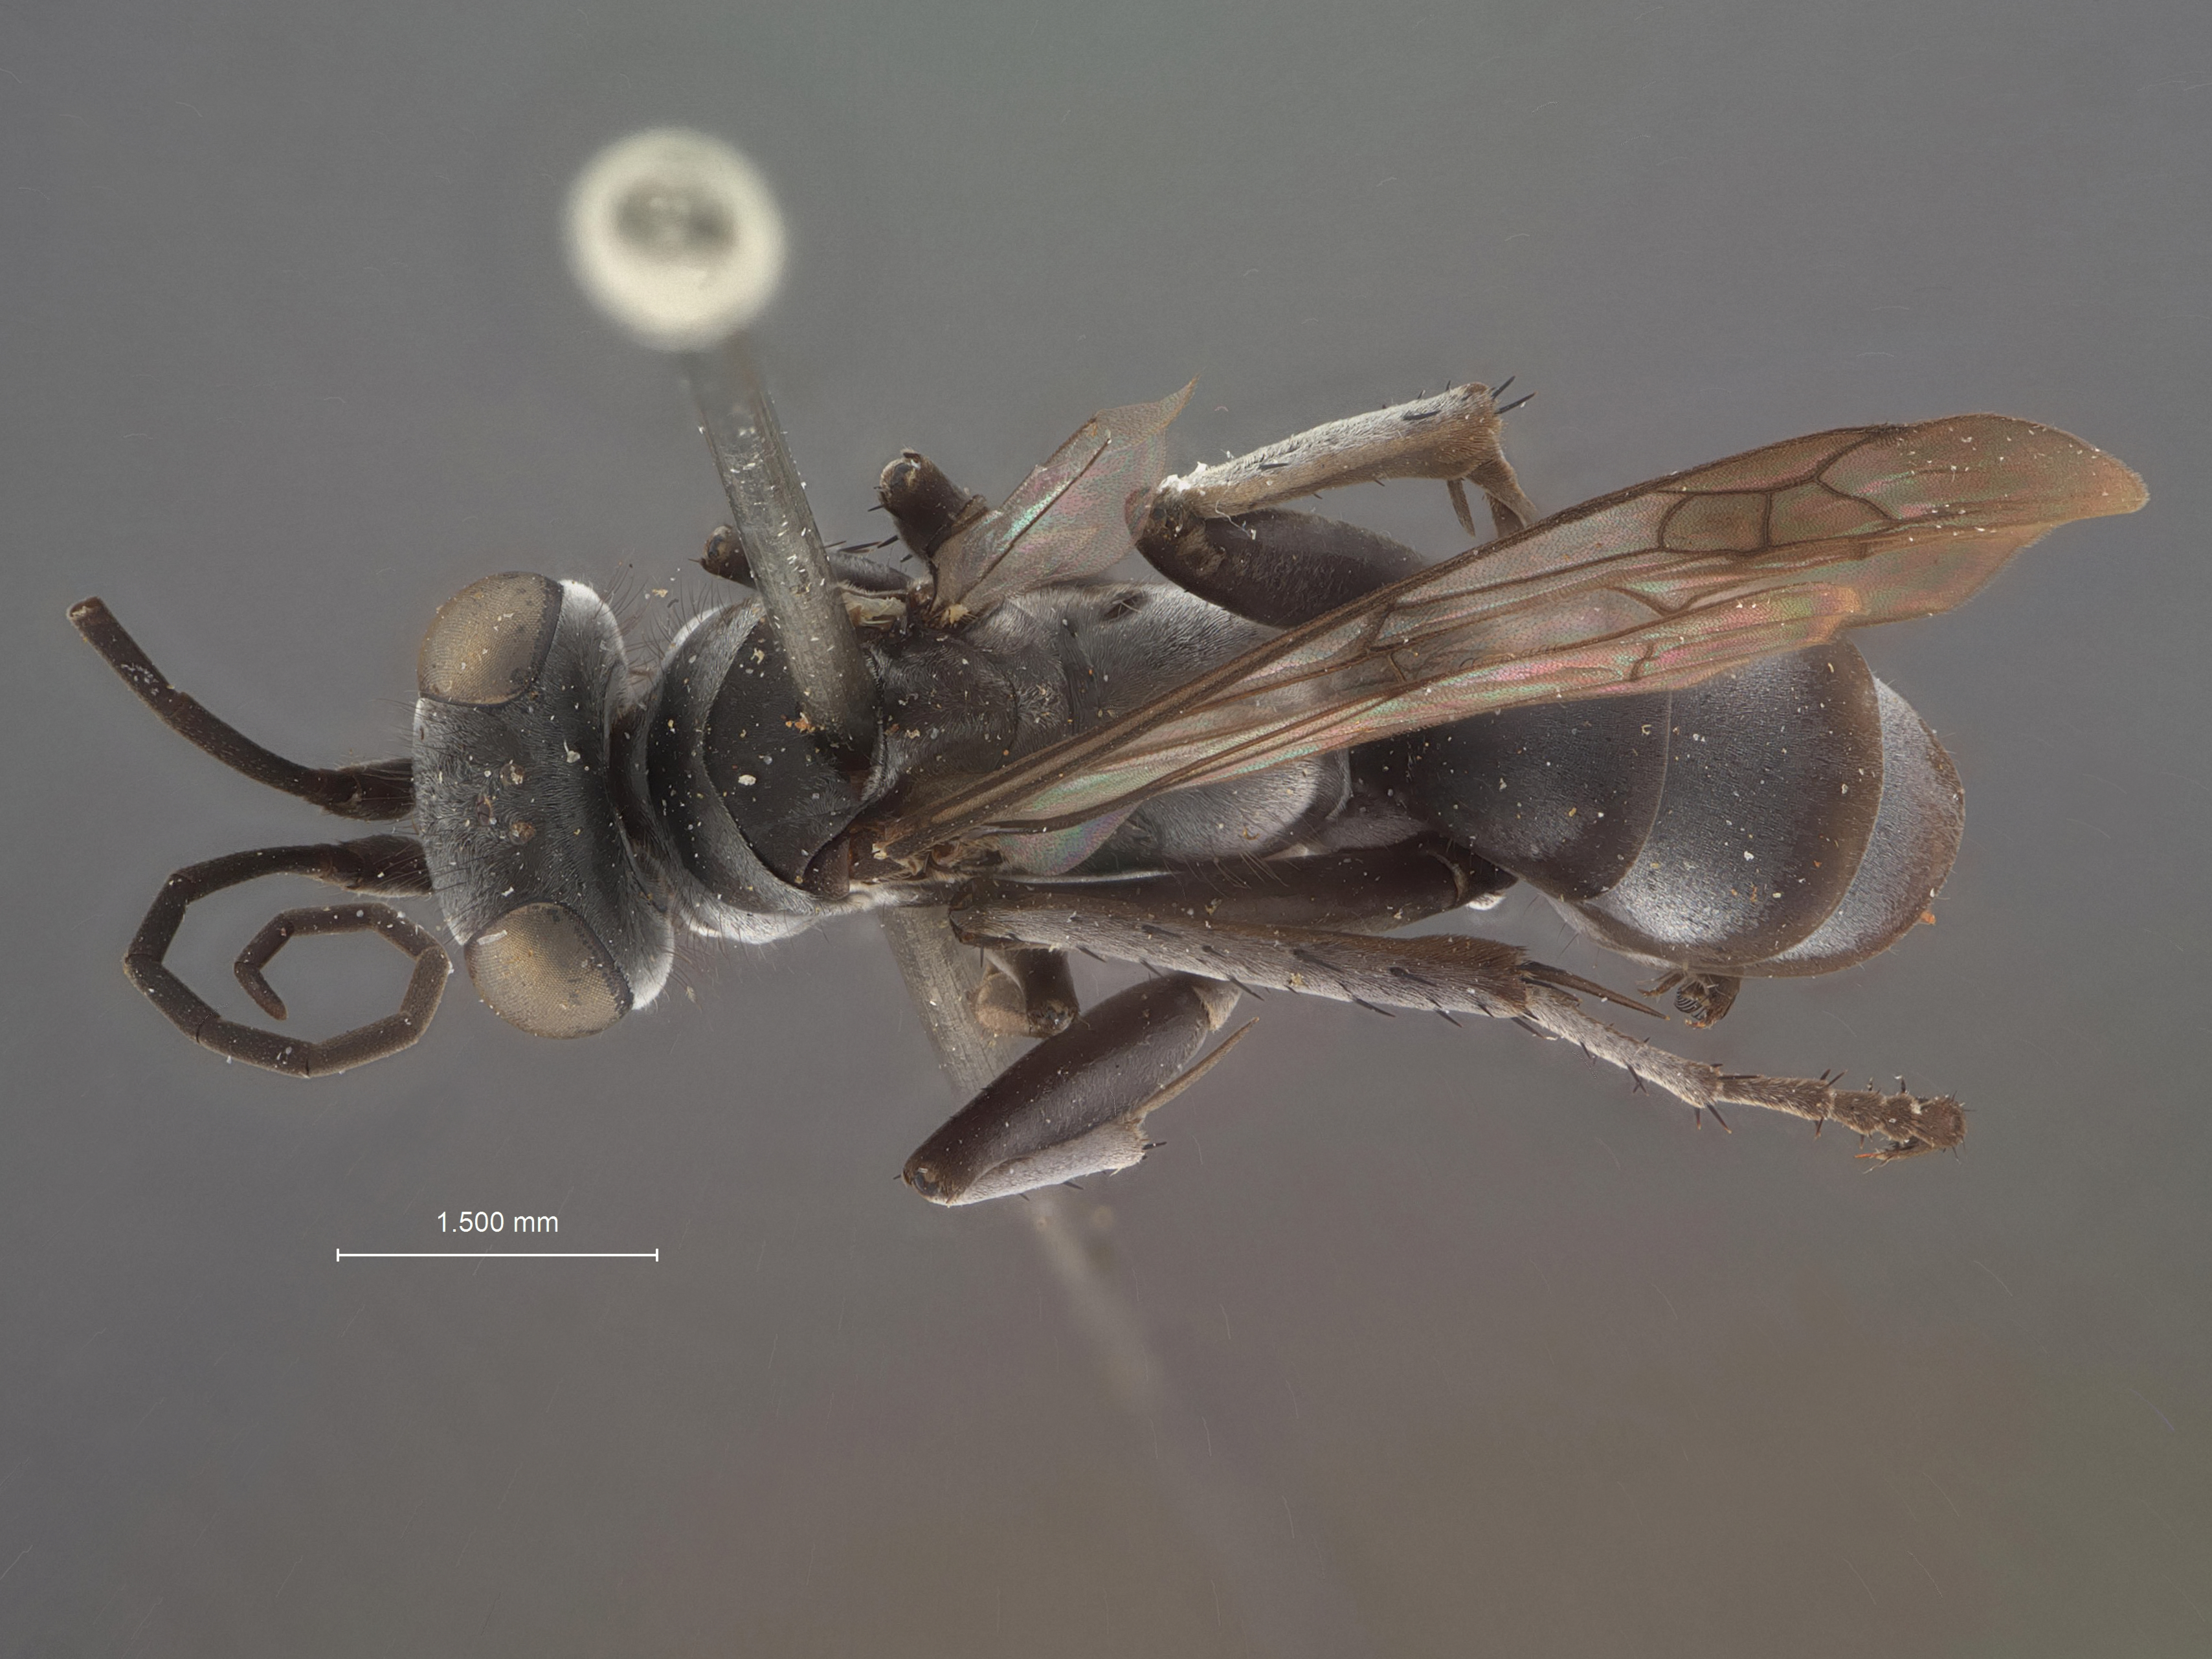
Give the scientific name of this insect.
Anoplius bakeri
